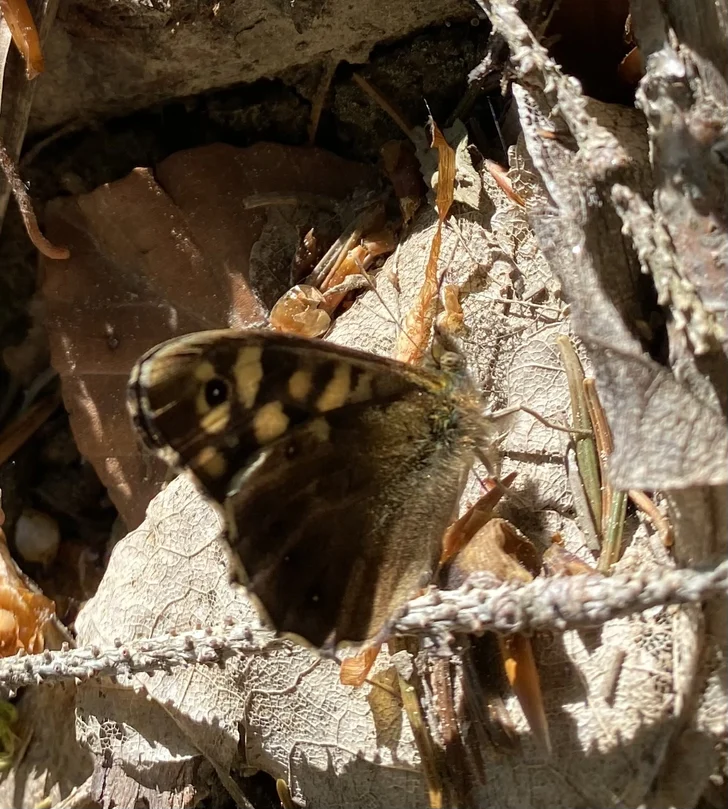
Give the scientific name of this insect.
Pararge aegeria
